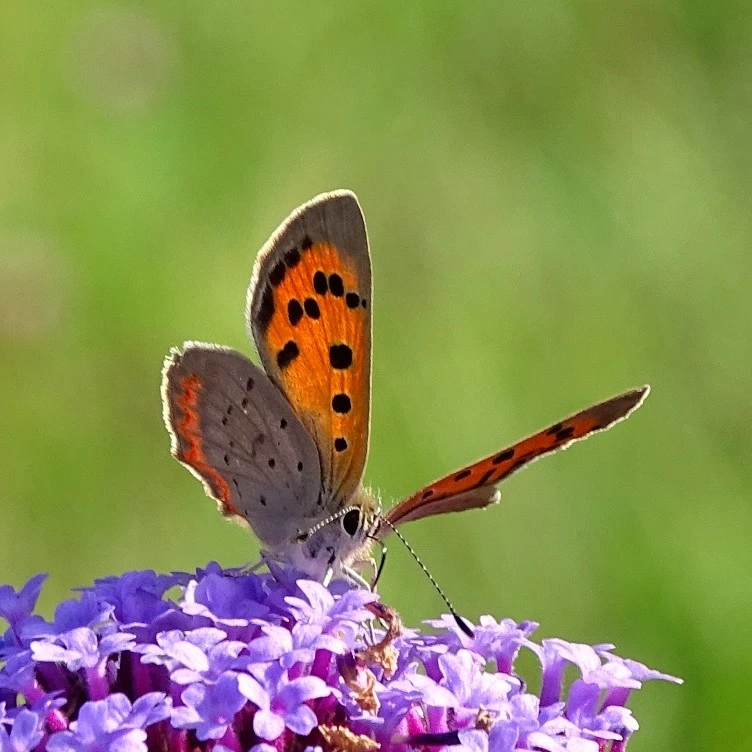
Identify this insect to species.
Lycaena phlaeas
